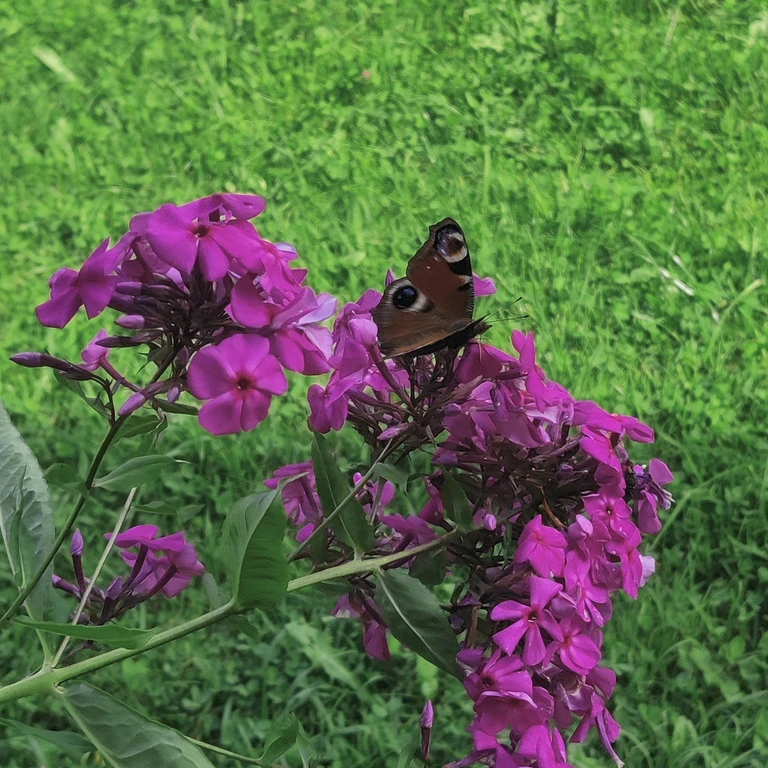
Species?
Aglais io
